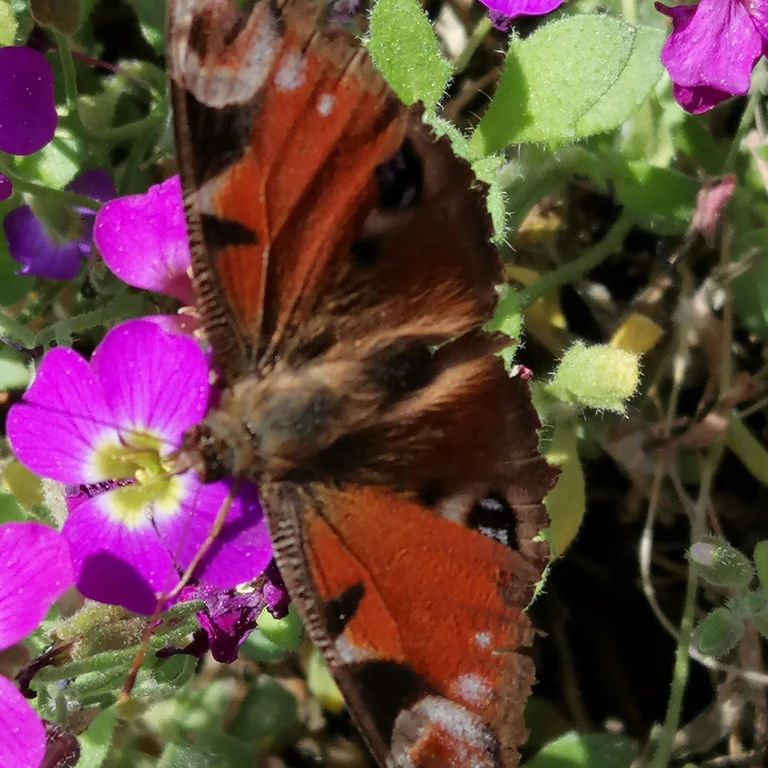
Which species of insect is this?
Aglais io
